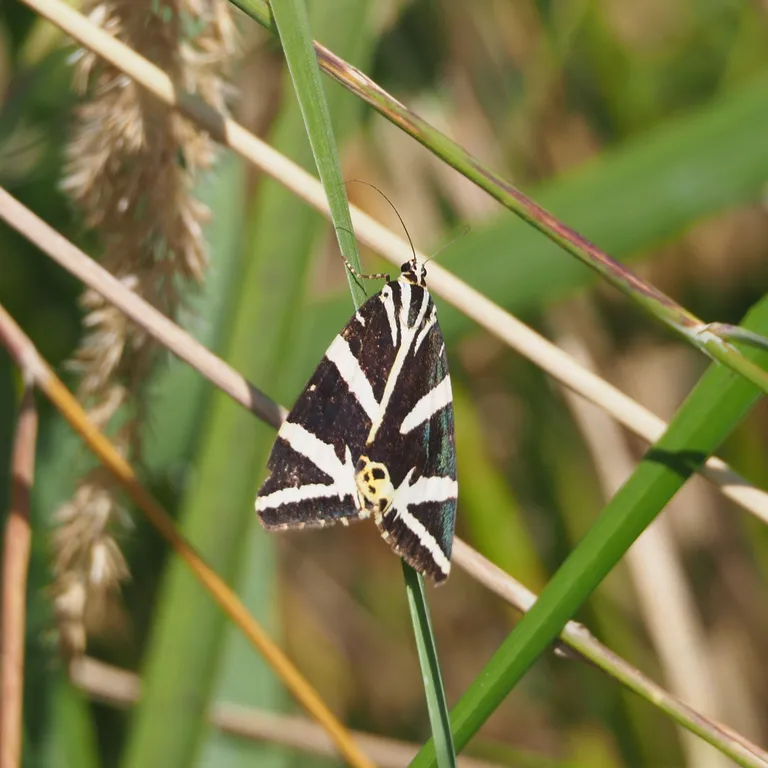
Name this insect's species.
Euplagia quadripunctaria
